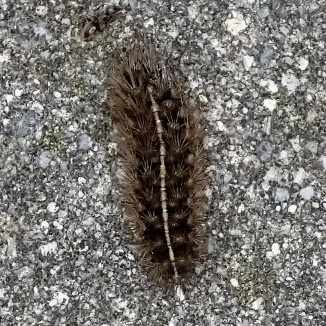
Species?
Diacrisia sannio
